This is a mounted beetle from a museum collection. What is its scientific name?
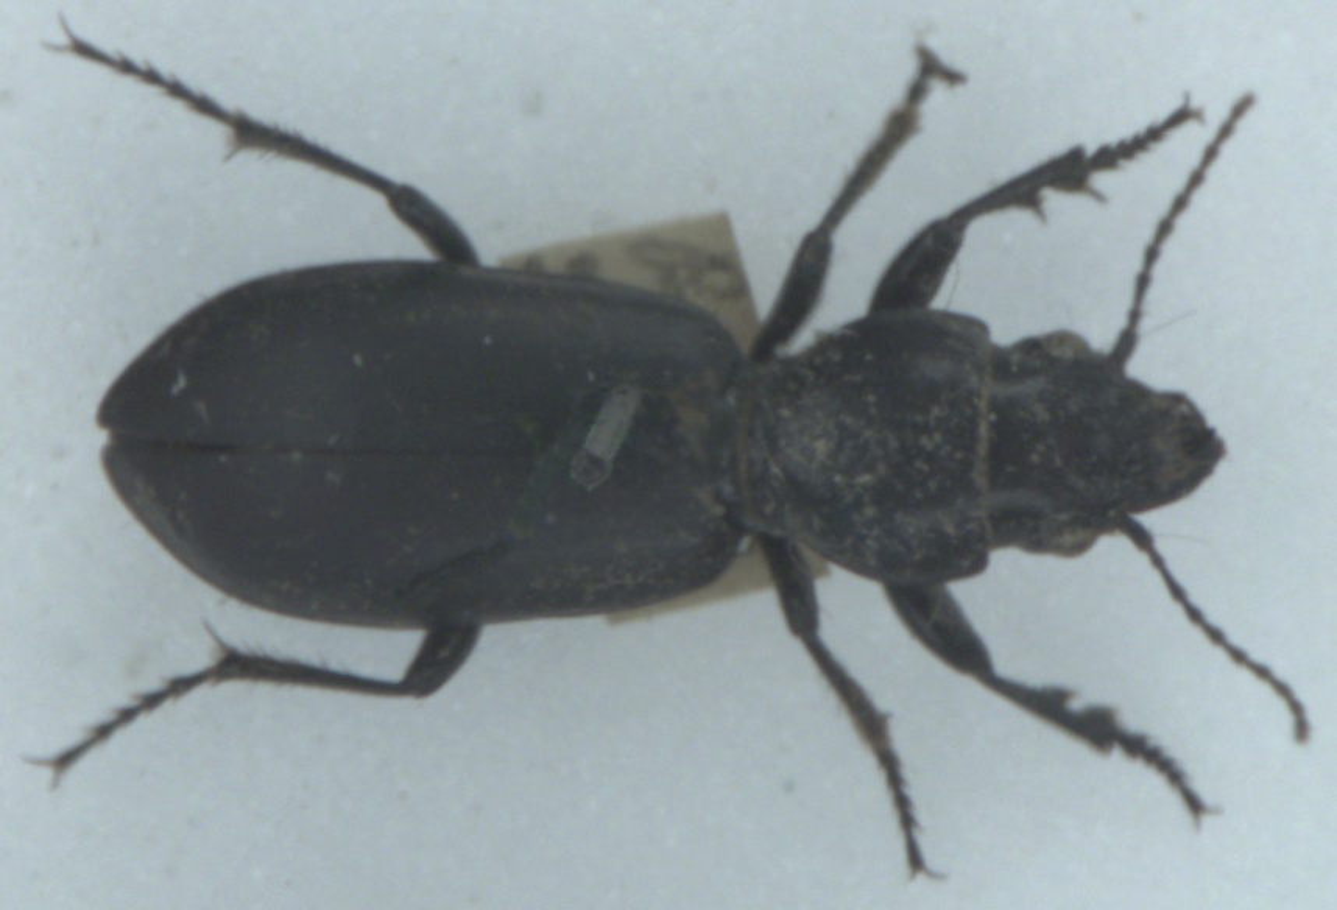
Broscus cephalotes
